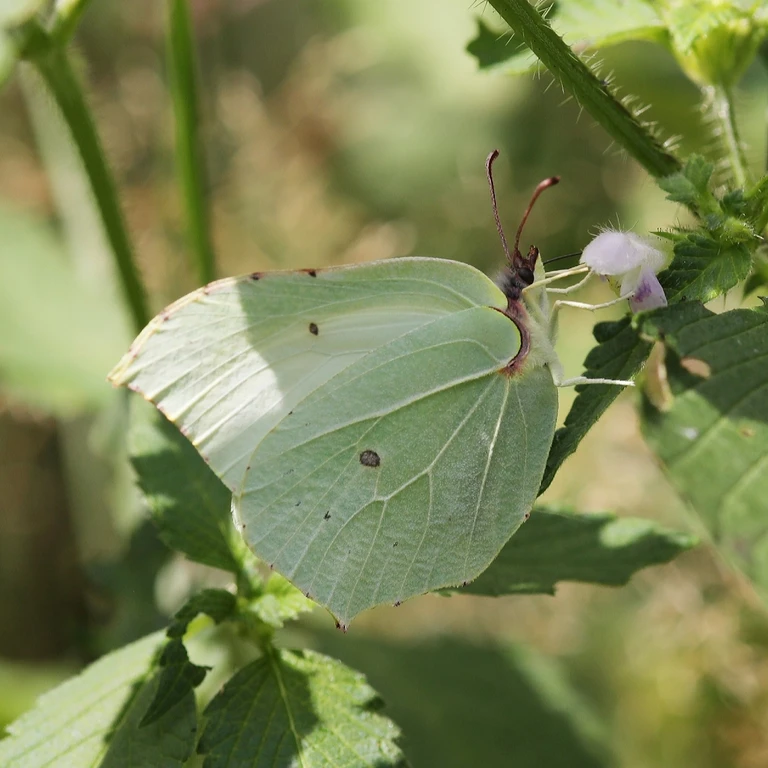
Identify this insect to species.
Gonepteryx rhamni
